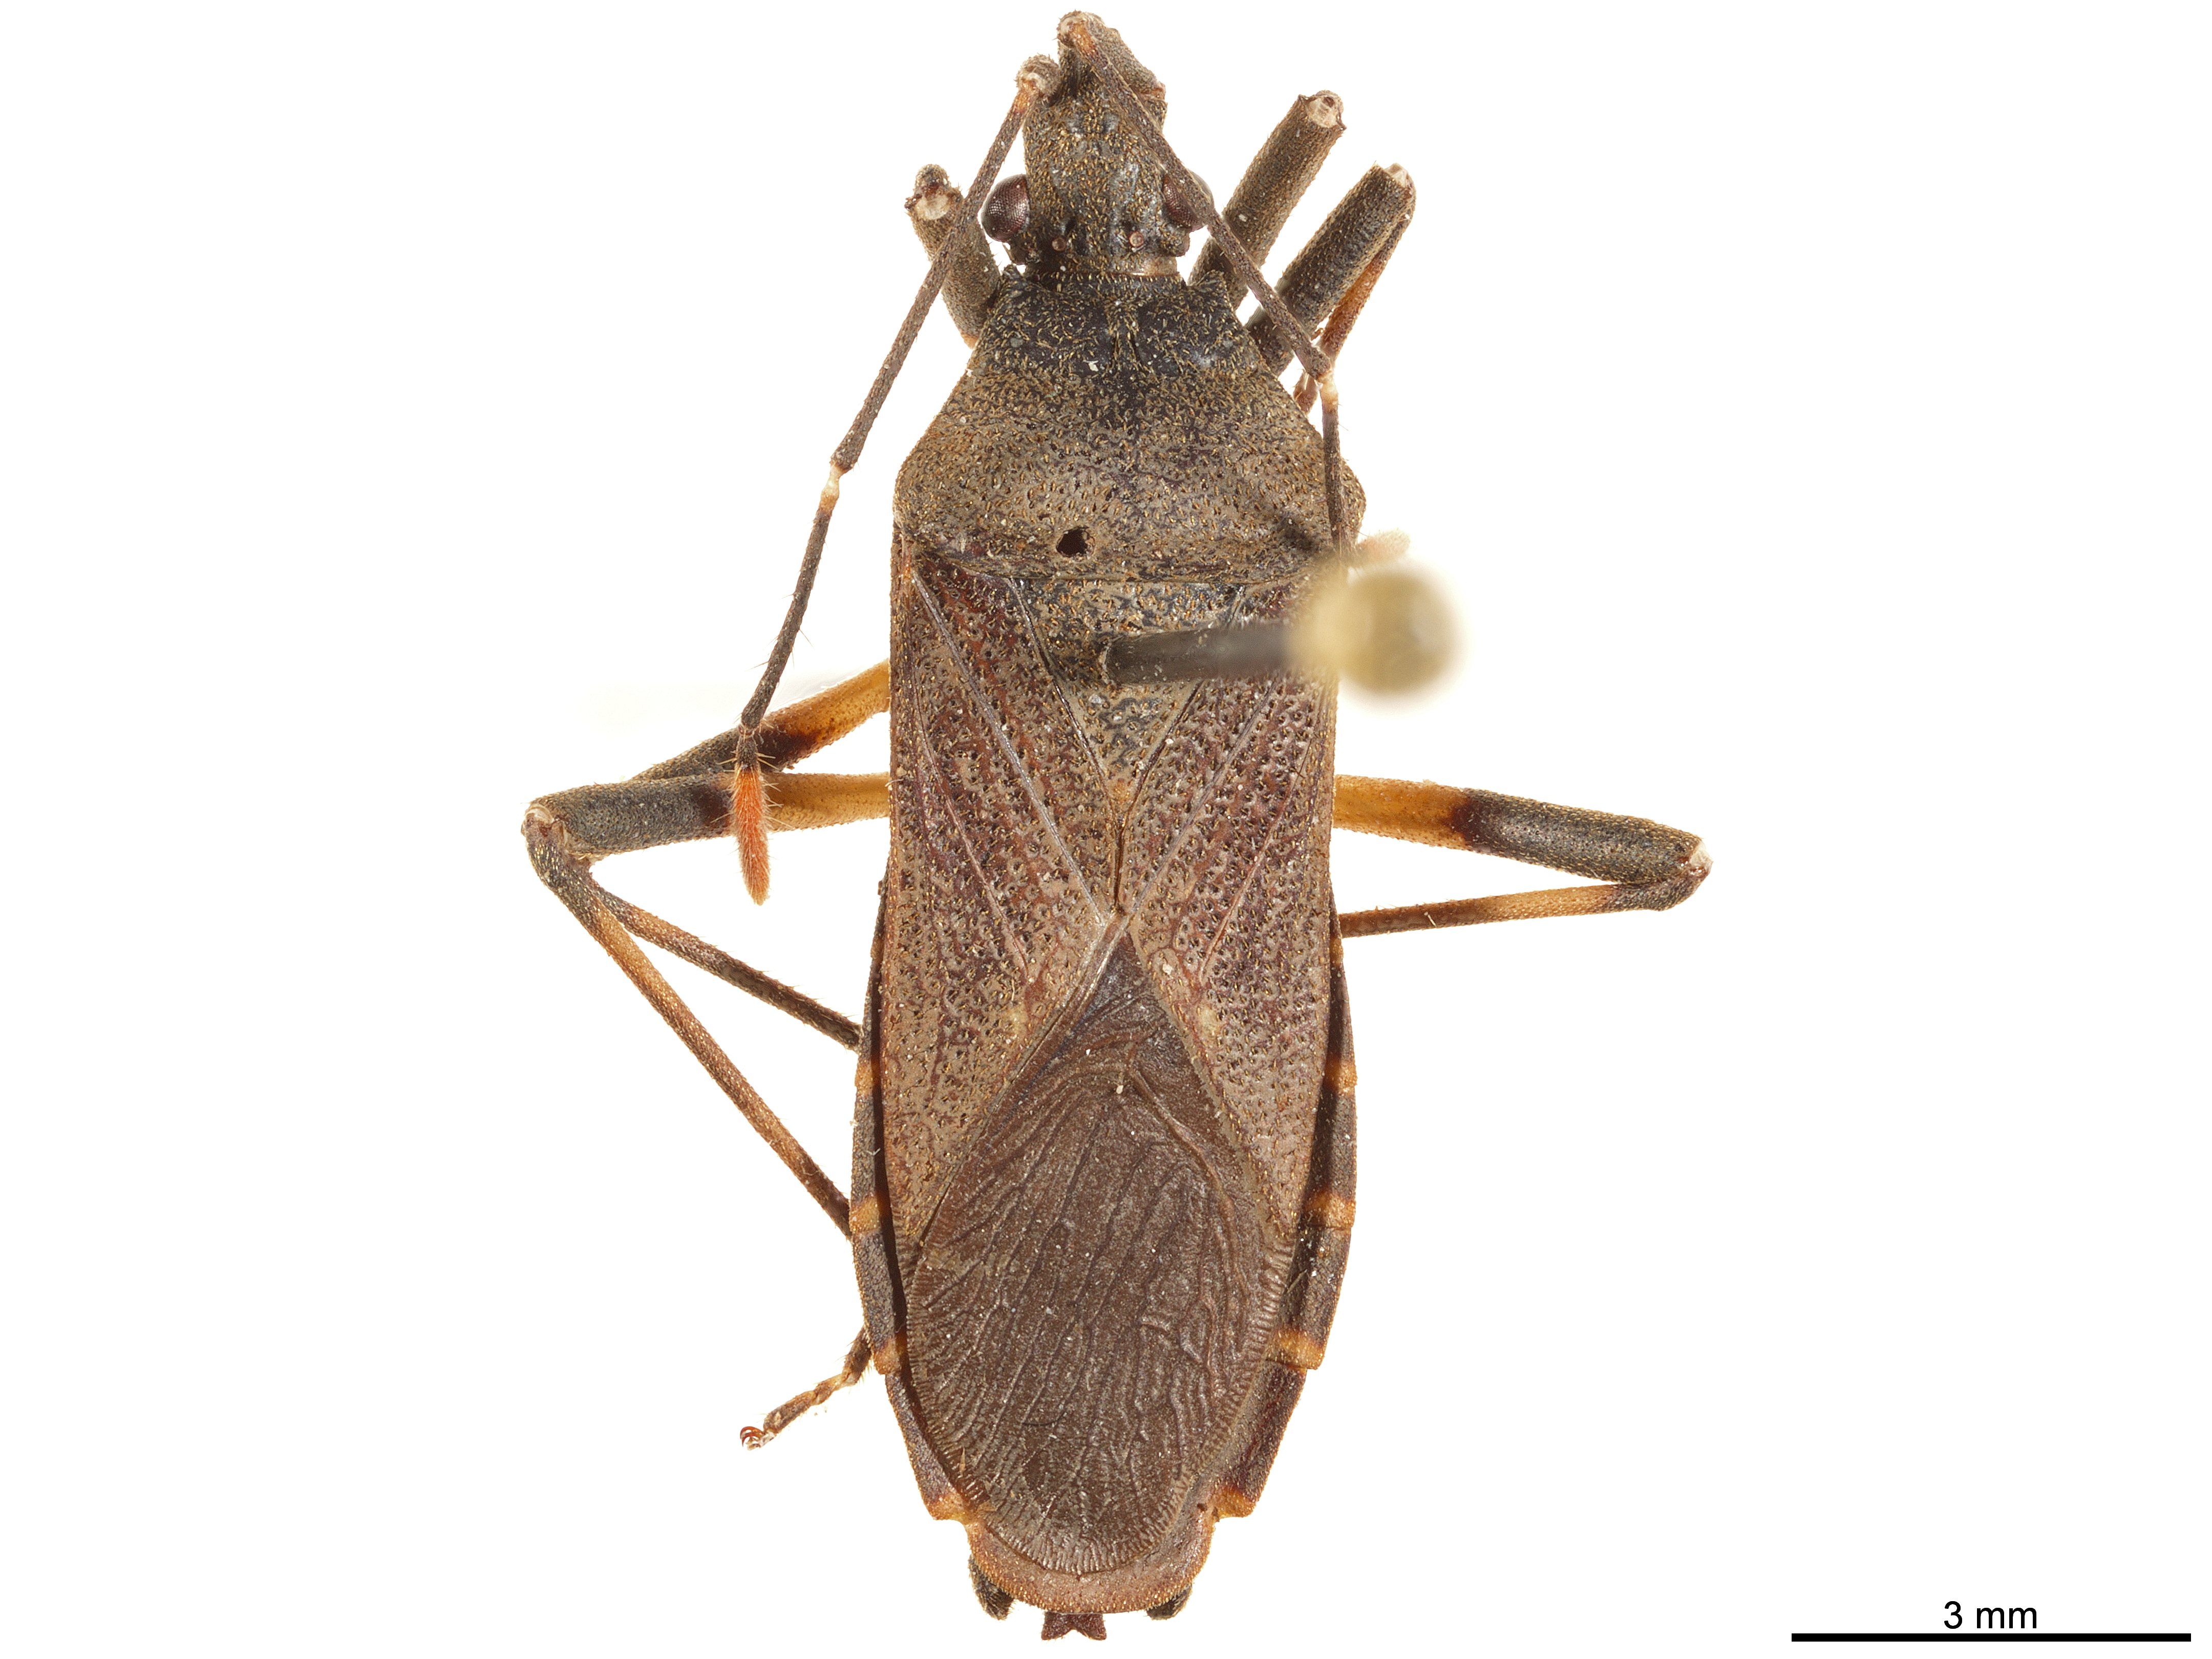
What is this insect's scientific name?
Hygia pentafurcata
